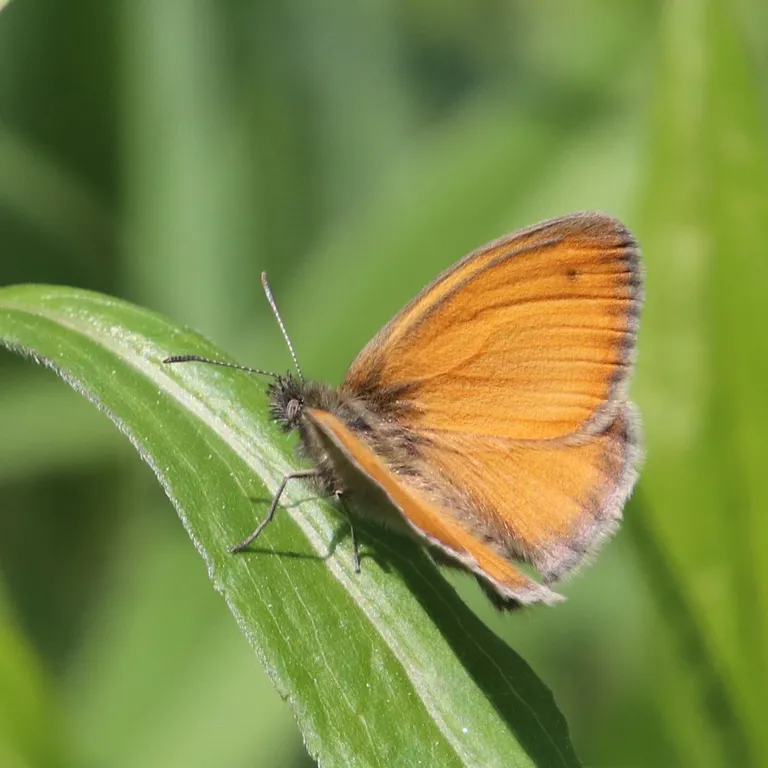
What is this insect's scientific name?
Coenonympha pamphilus
